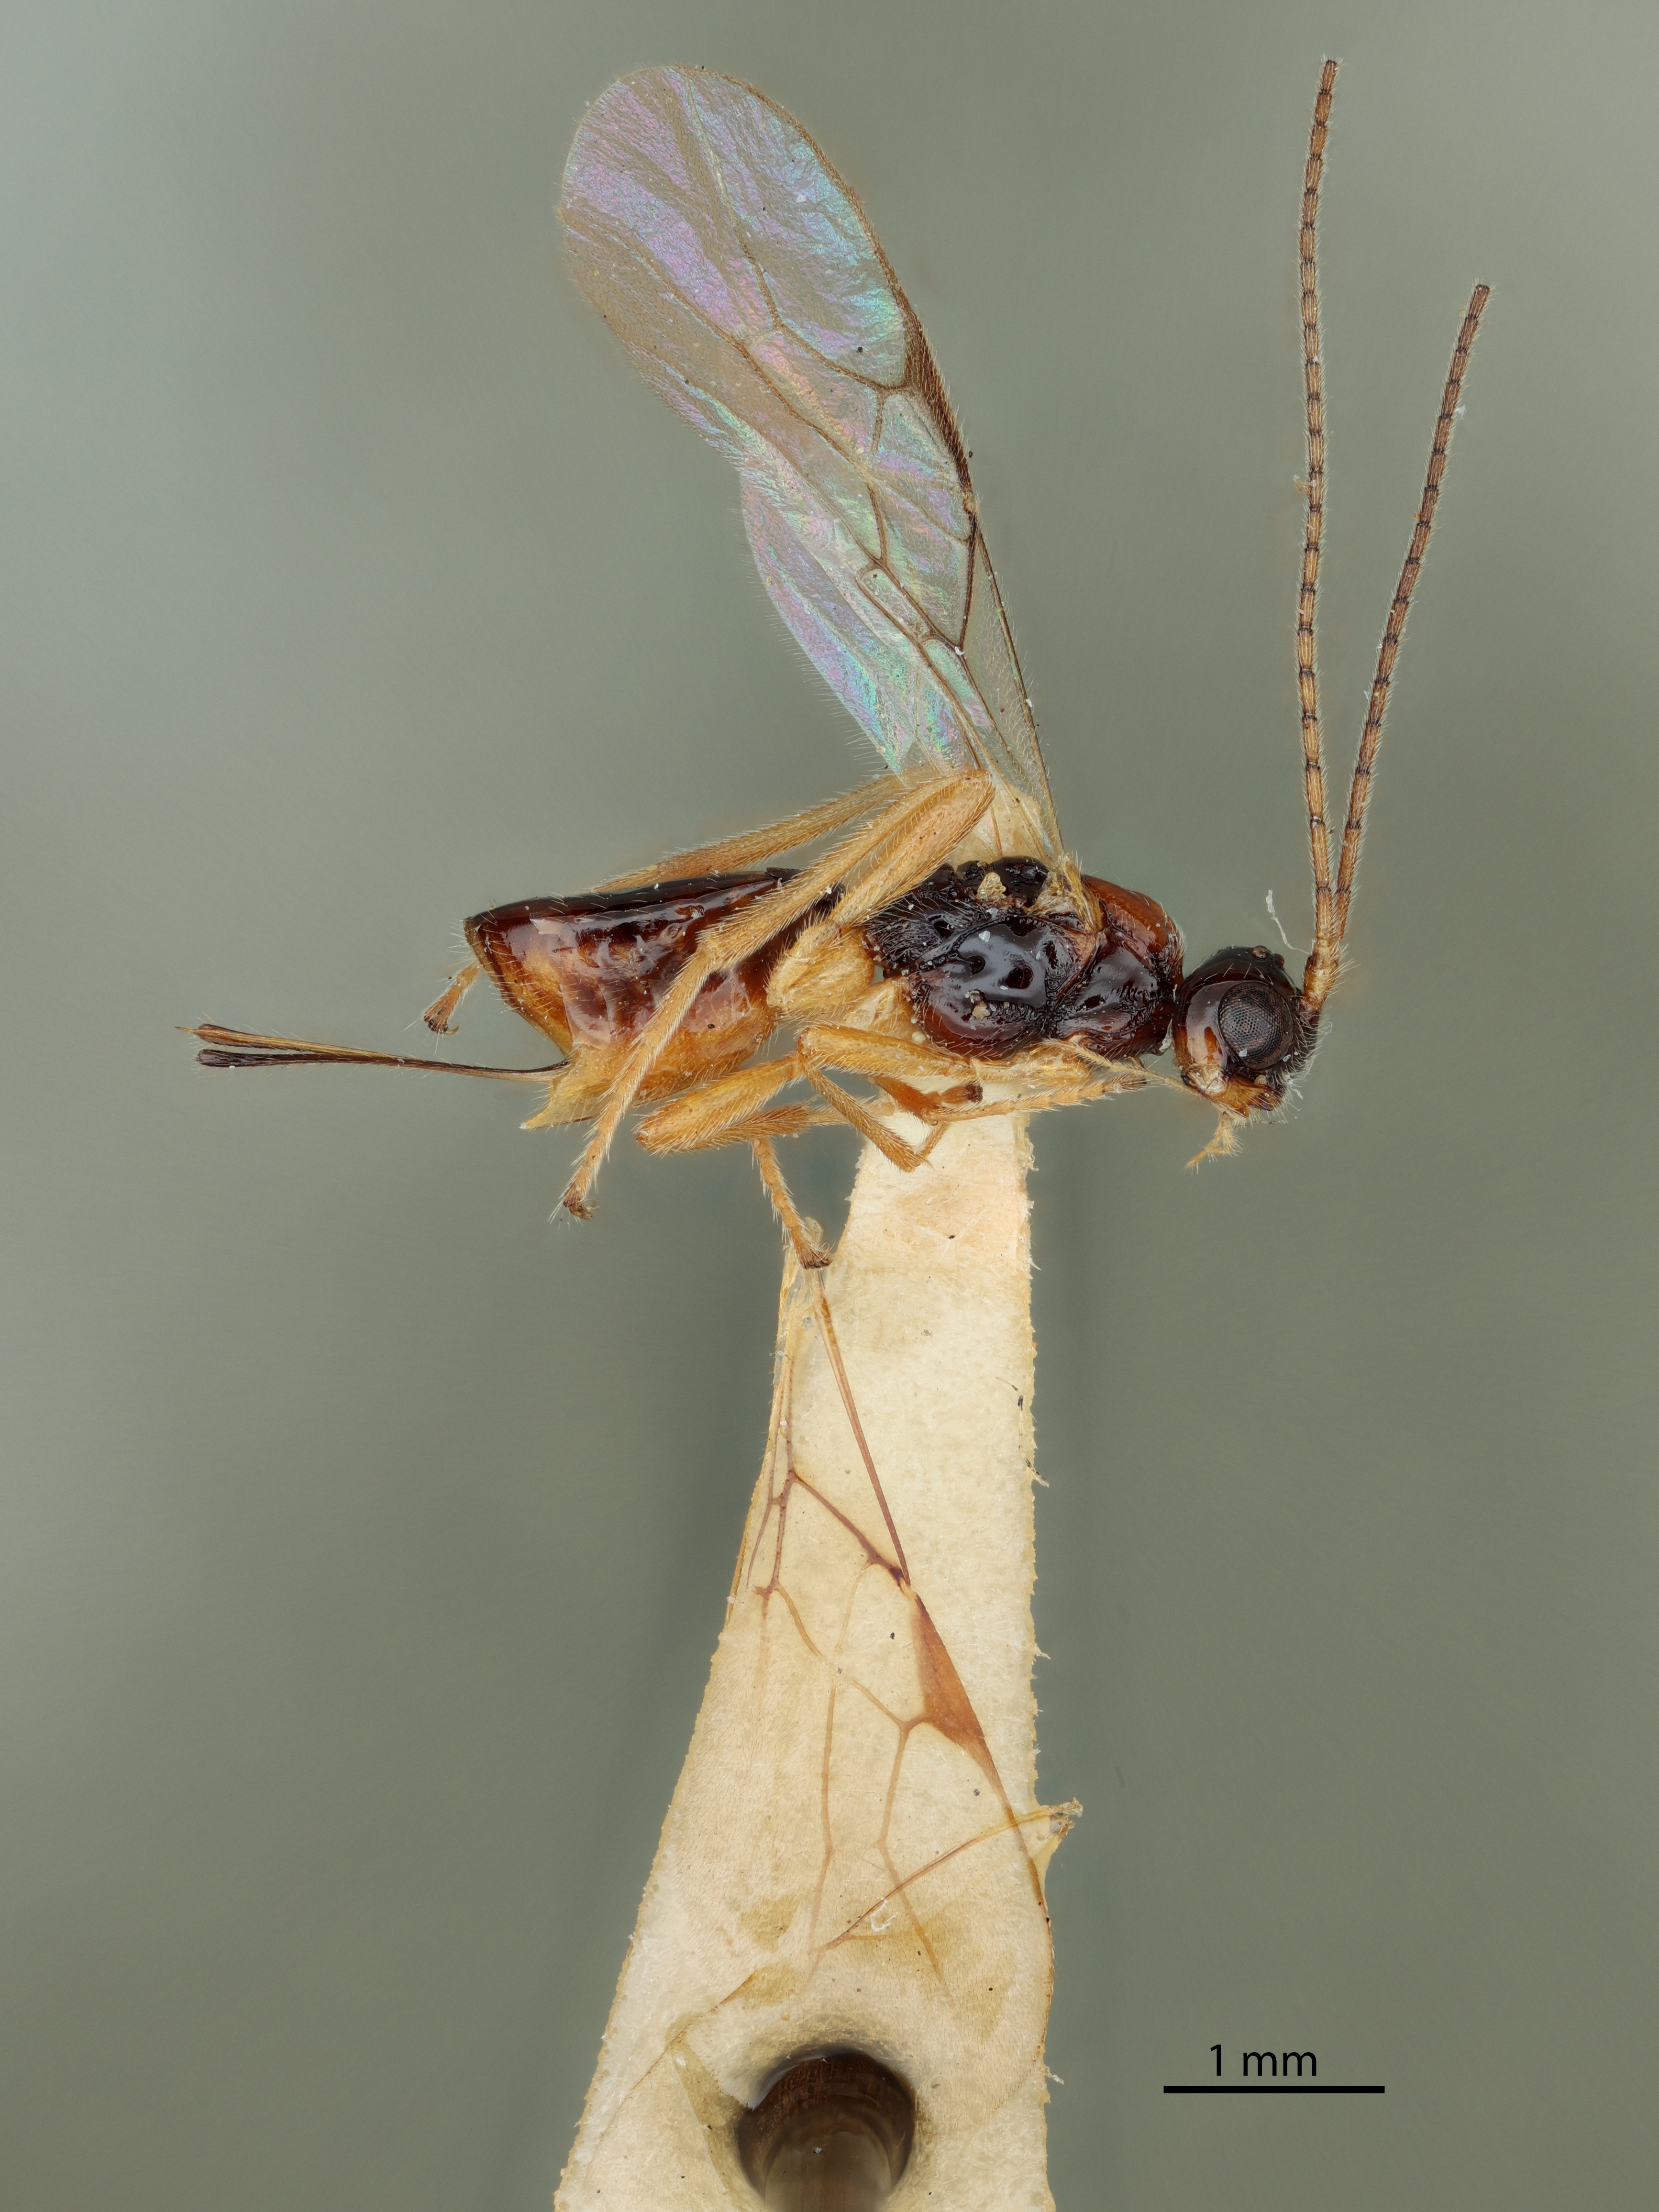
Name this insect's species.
Phaenocarpa californica
